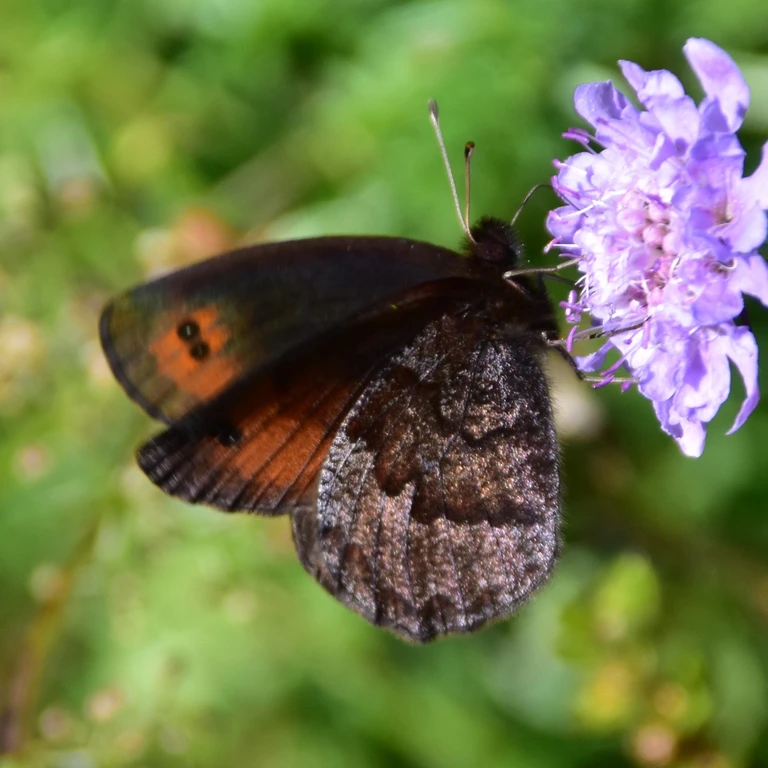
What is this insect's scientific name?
Erebia pronoe
